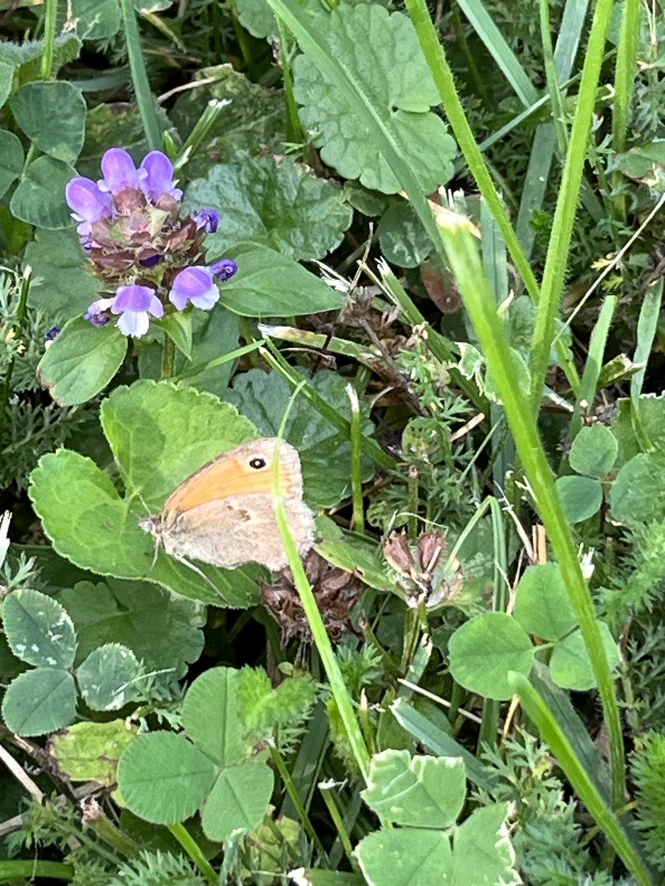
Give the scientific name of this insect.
Coenonympha pamphilus
